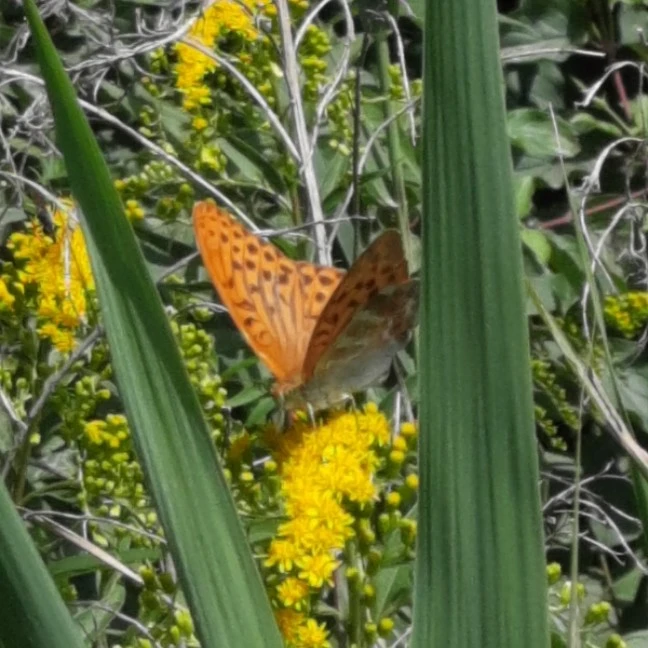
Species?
Argynnis paphia
